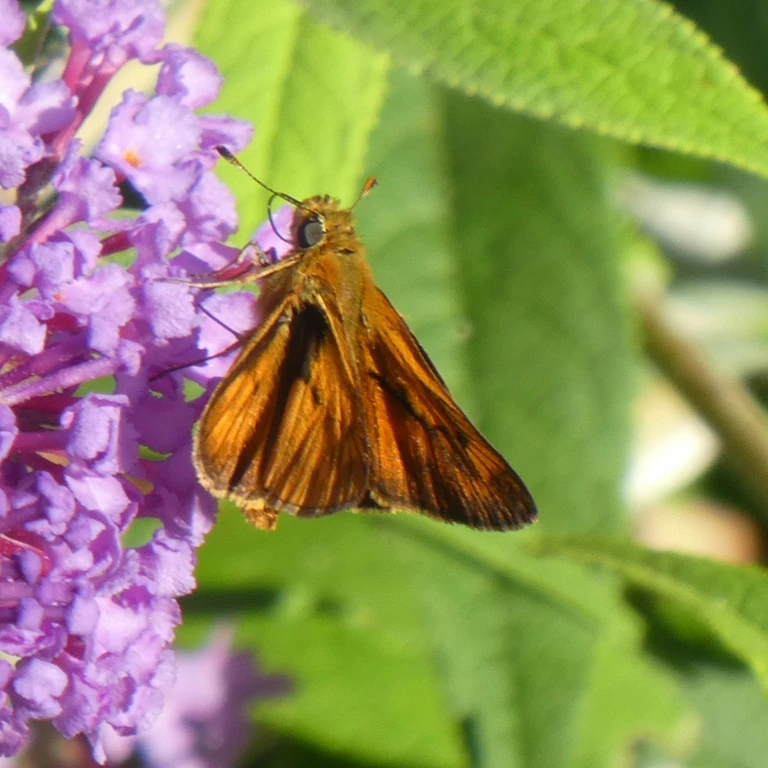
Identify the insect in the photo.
Ochlodes sylvanus (also Ochlodes venata)
